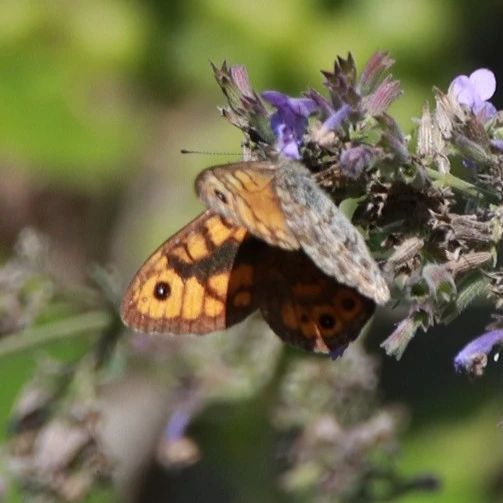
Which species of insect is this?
Lasiommata megera (also Pararge megera)
